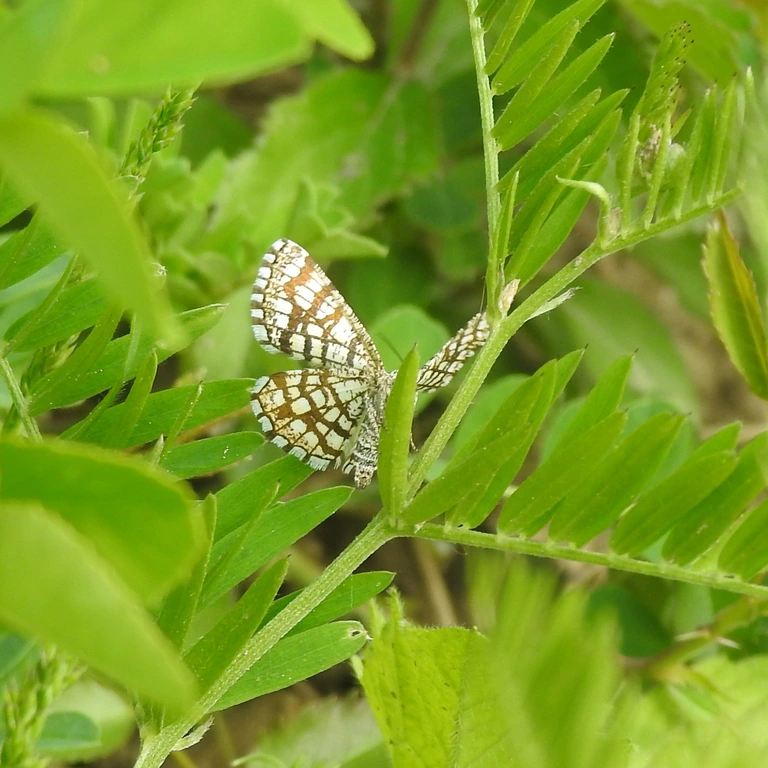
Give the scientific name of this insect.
Chiasmia clathrata
